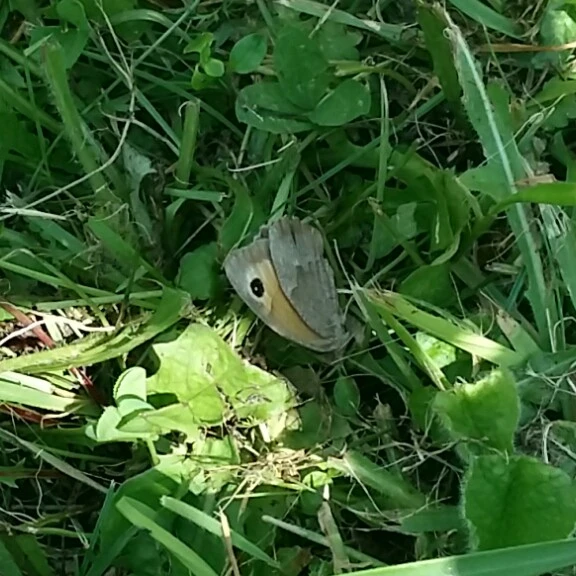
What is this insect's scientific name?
Maniola jurtina
